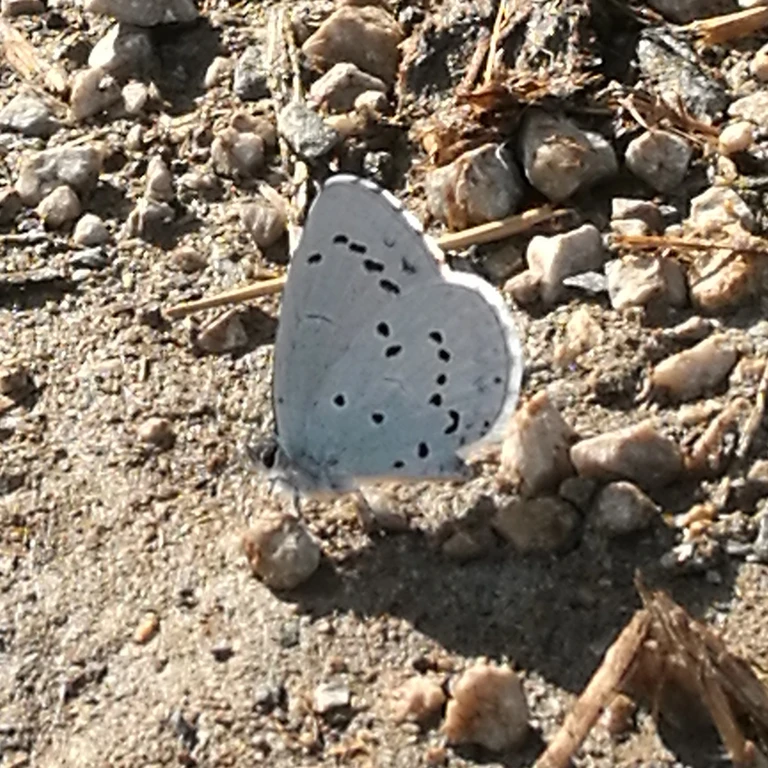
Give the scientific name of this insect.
Celastrina argiolus
